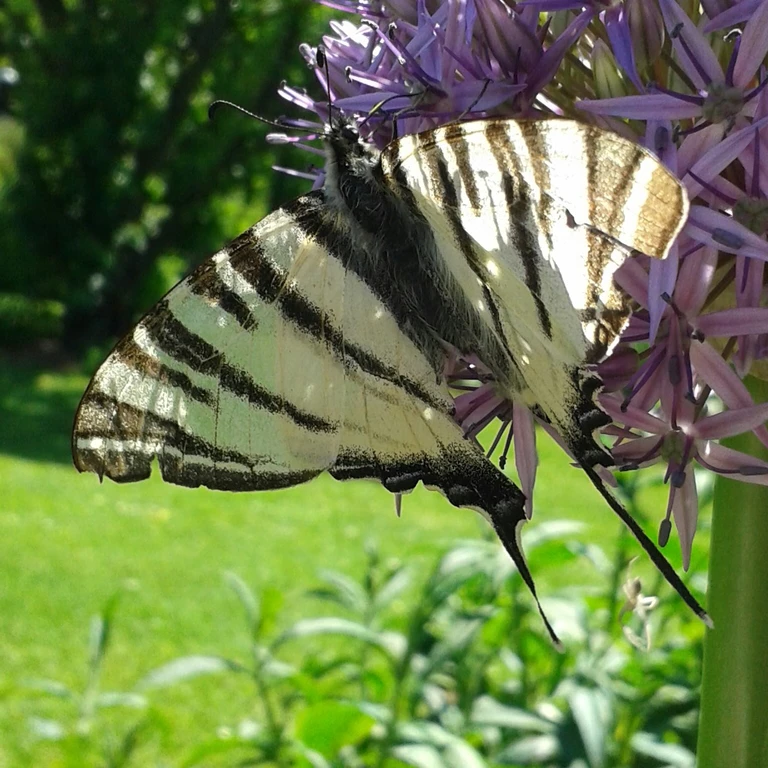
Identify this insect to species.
Iphiclides podalirius
